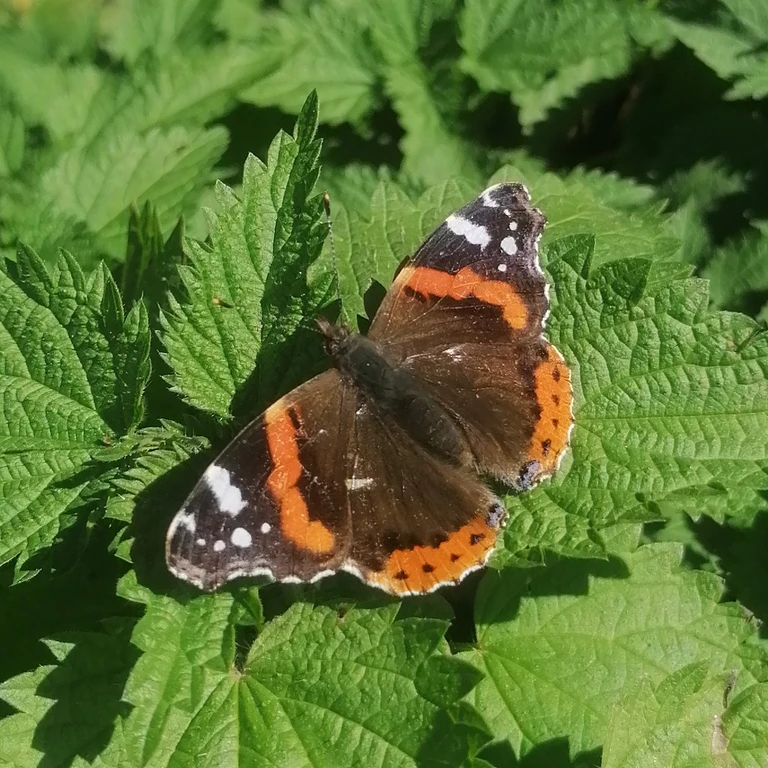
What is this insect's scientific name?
Vanessa atalanta
